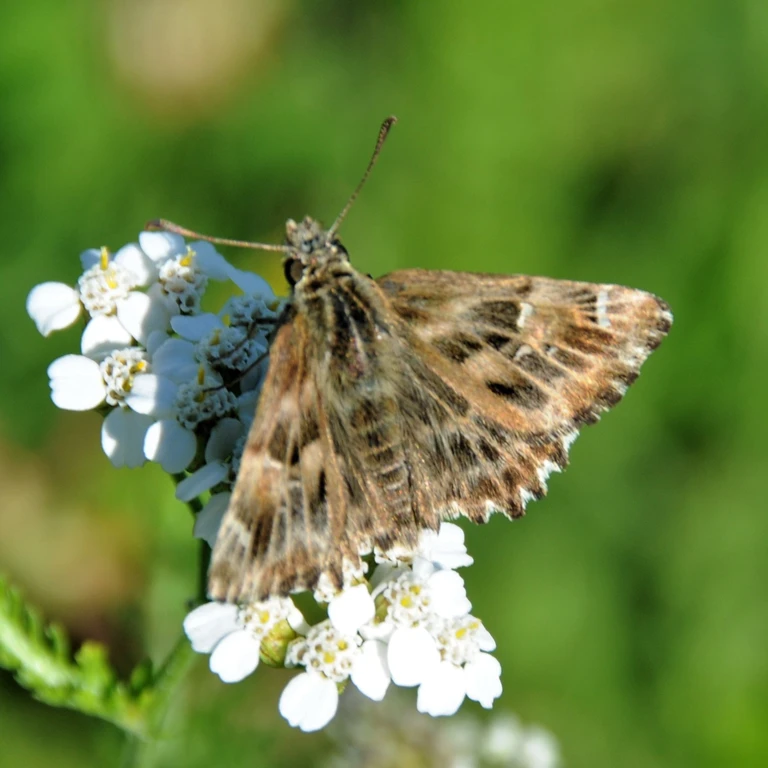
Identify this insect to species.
Carcharodus alceae
